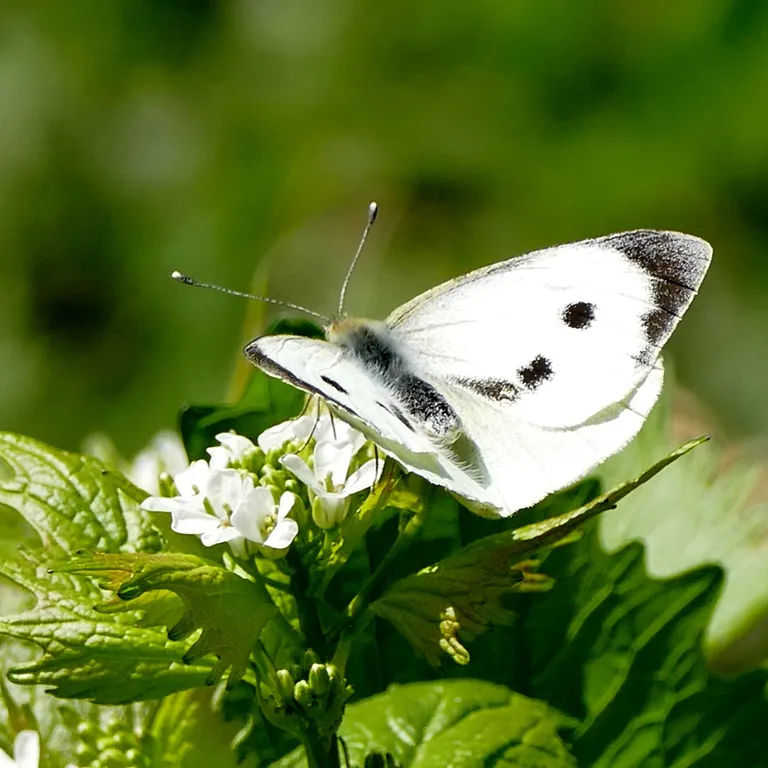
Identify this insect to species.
Pieris brassicae
